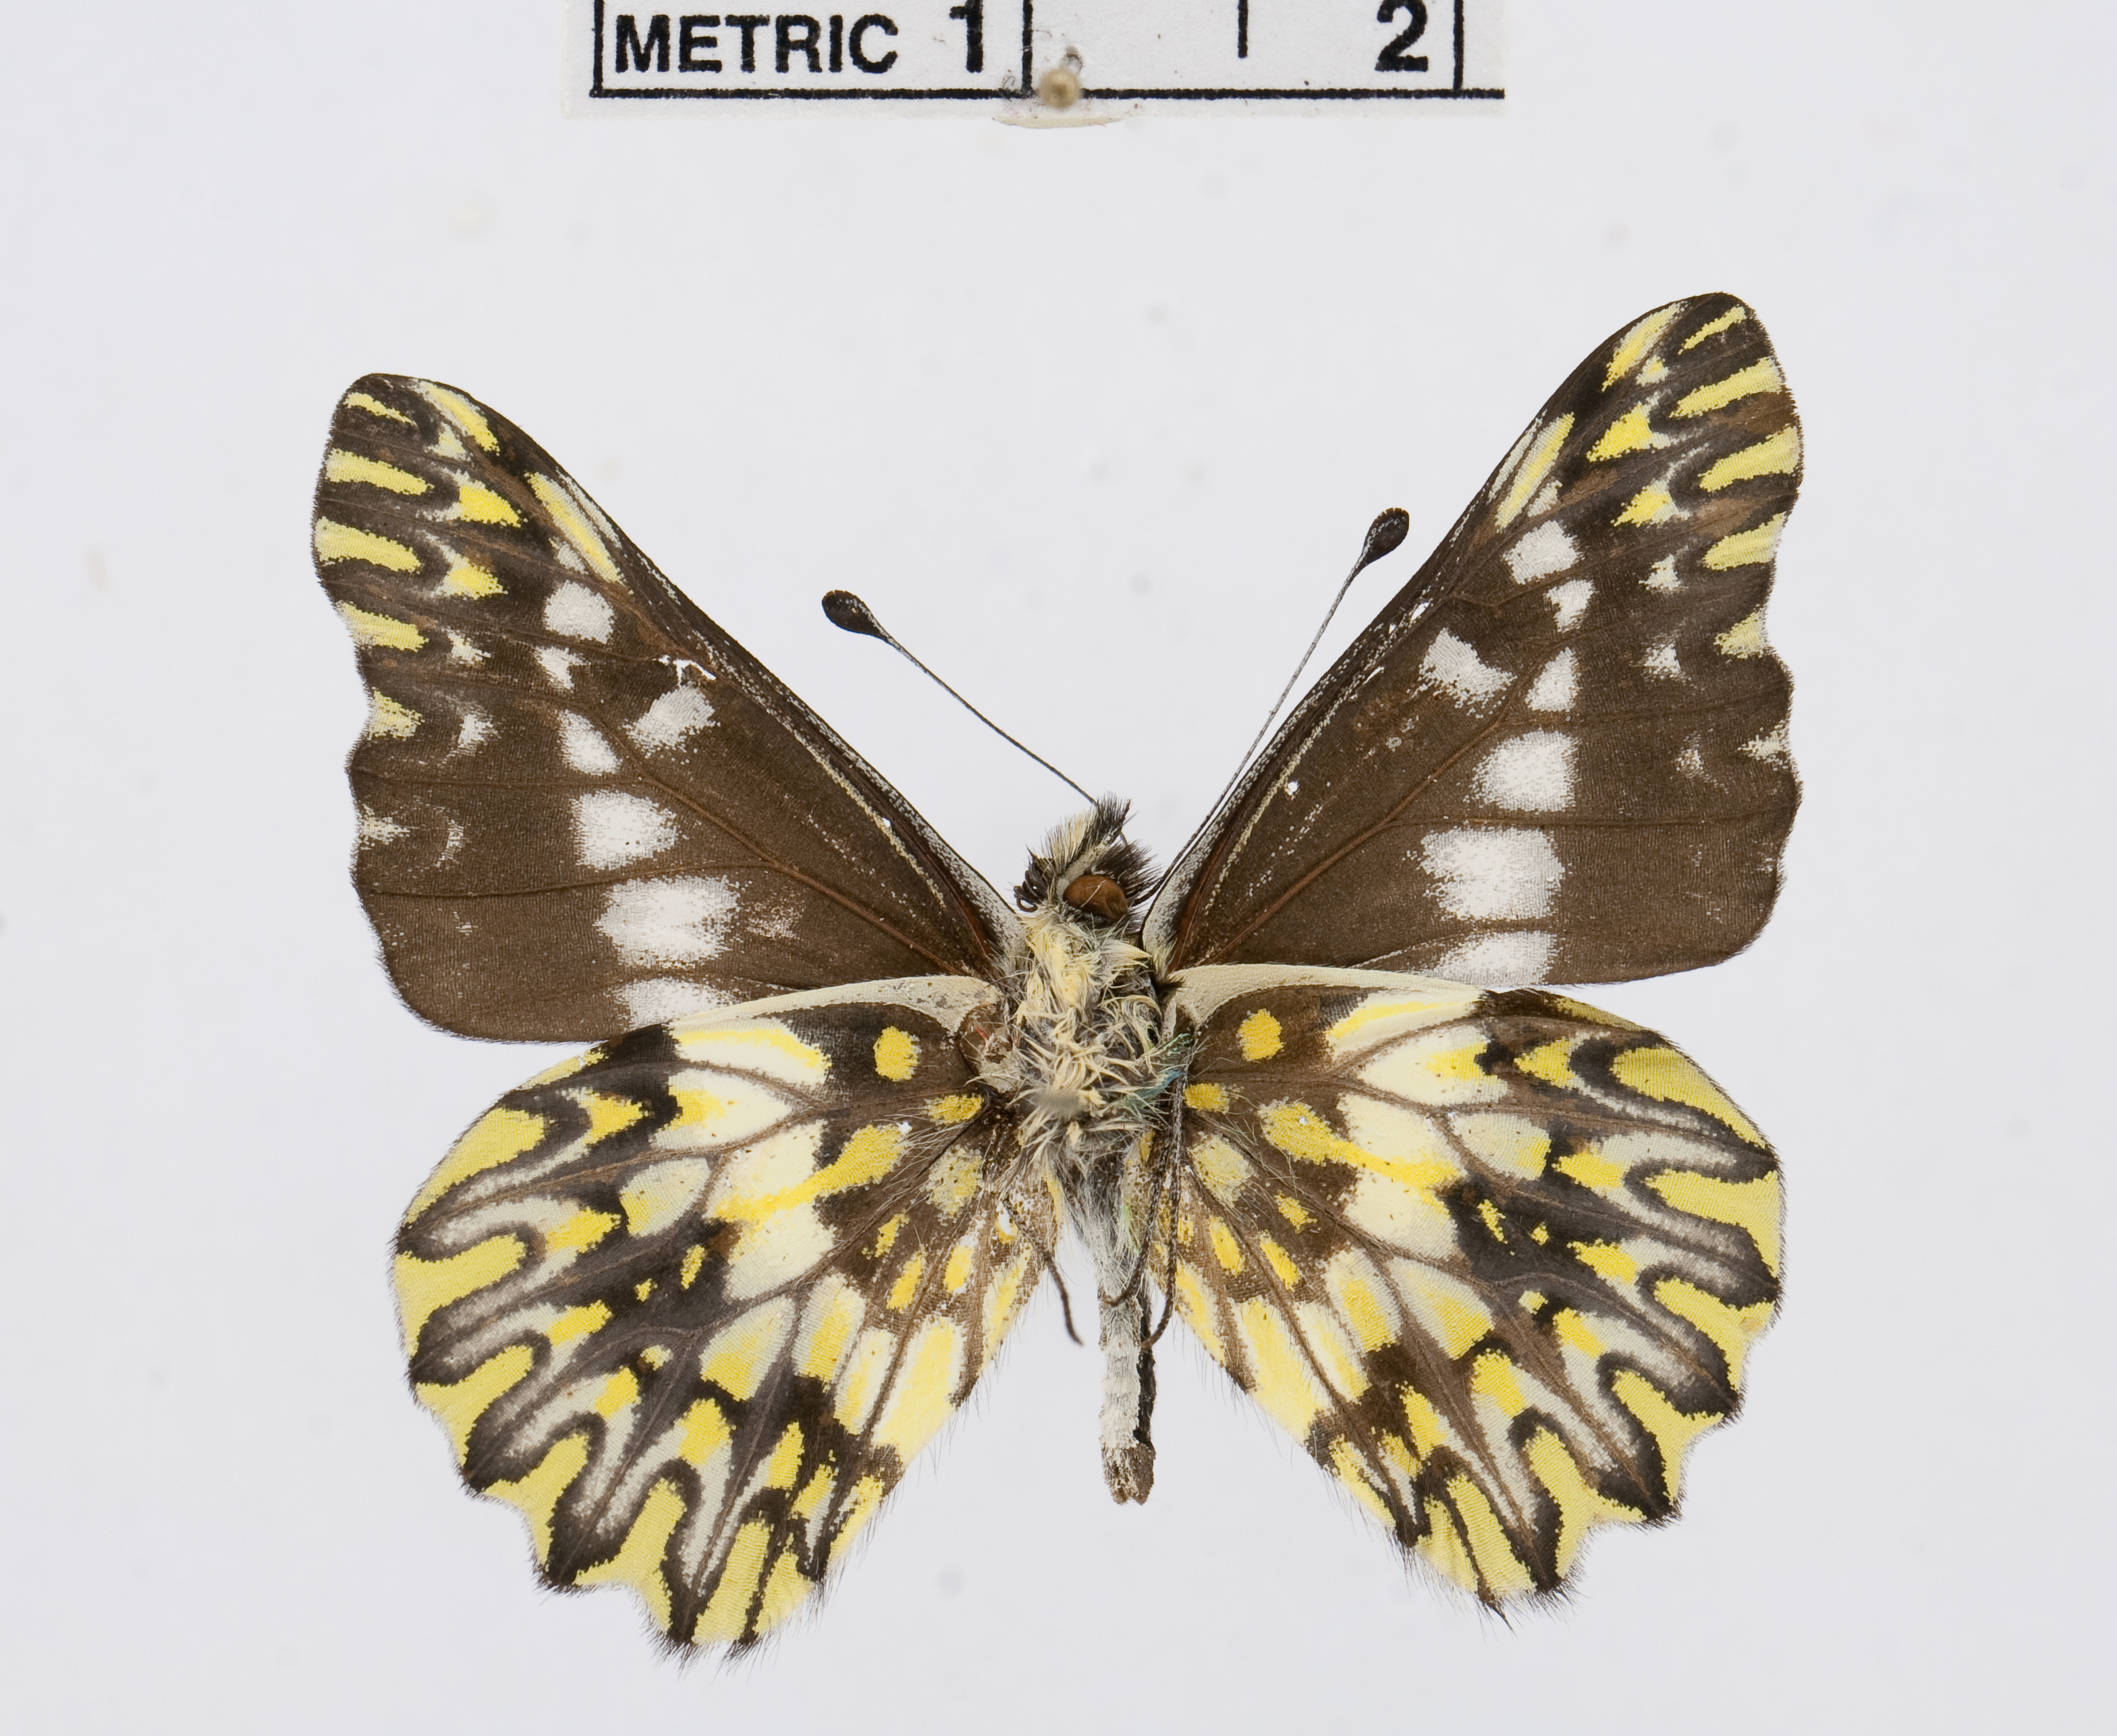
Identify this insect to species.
Catasticta apaturina
